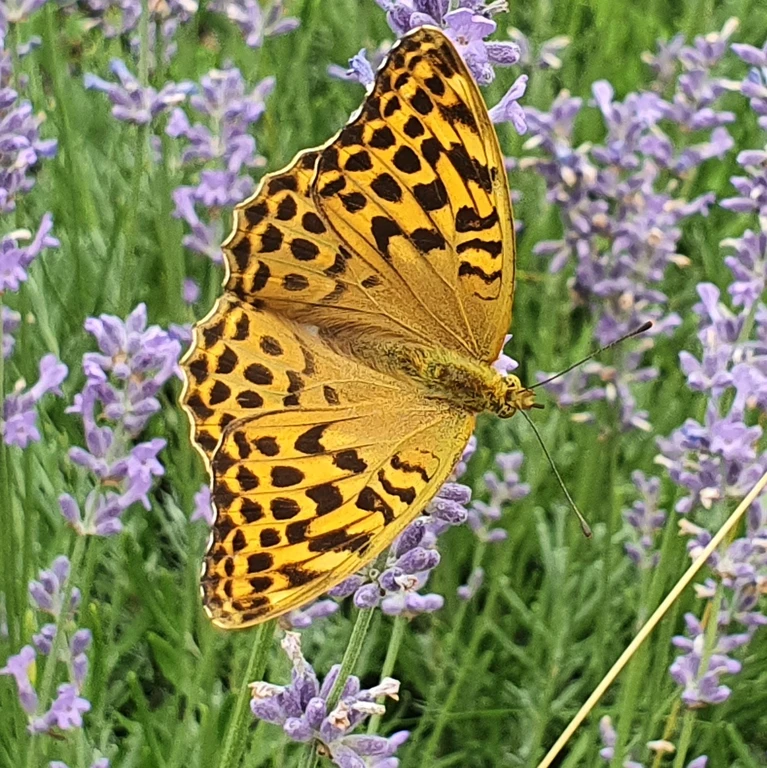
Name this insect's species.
Argynnis paphia
